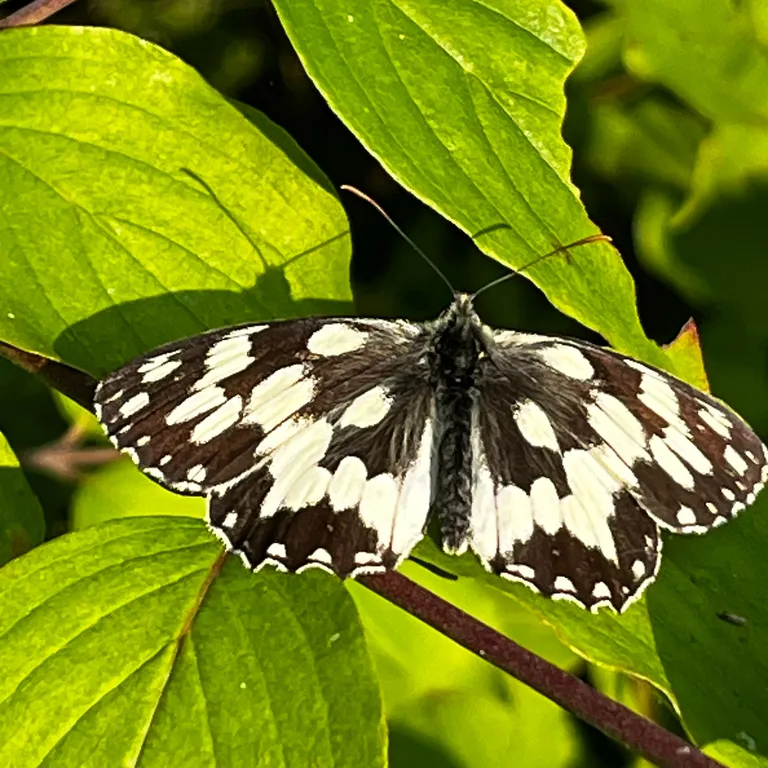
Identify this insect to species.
Melanargia galathea
